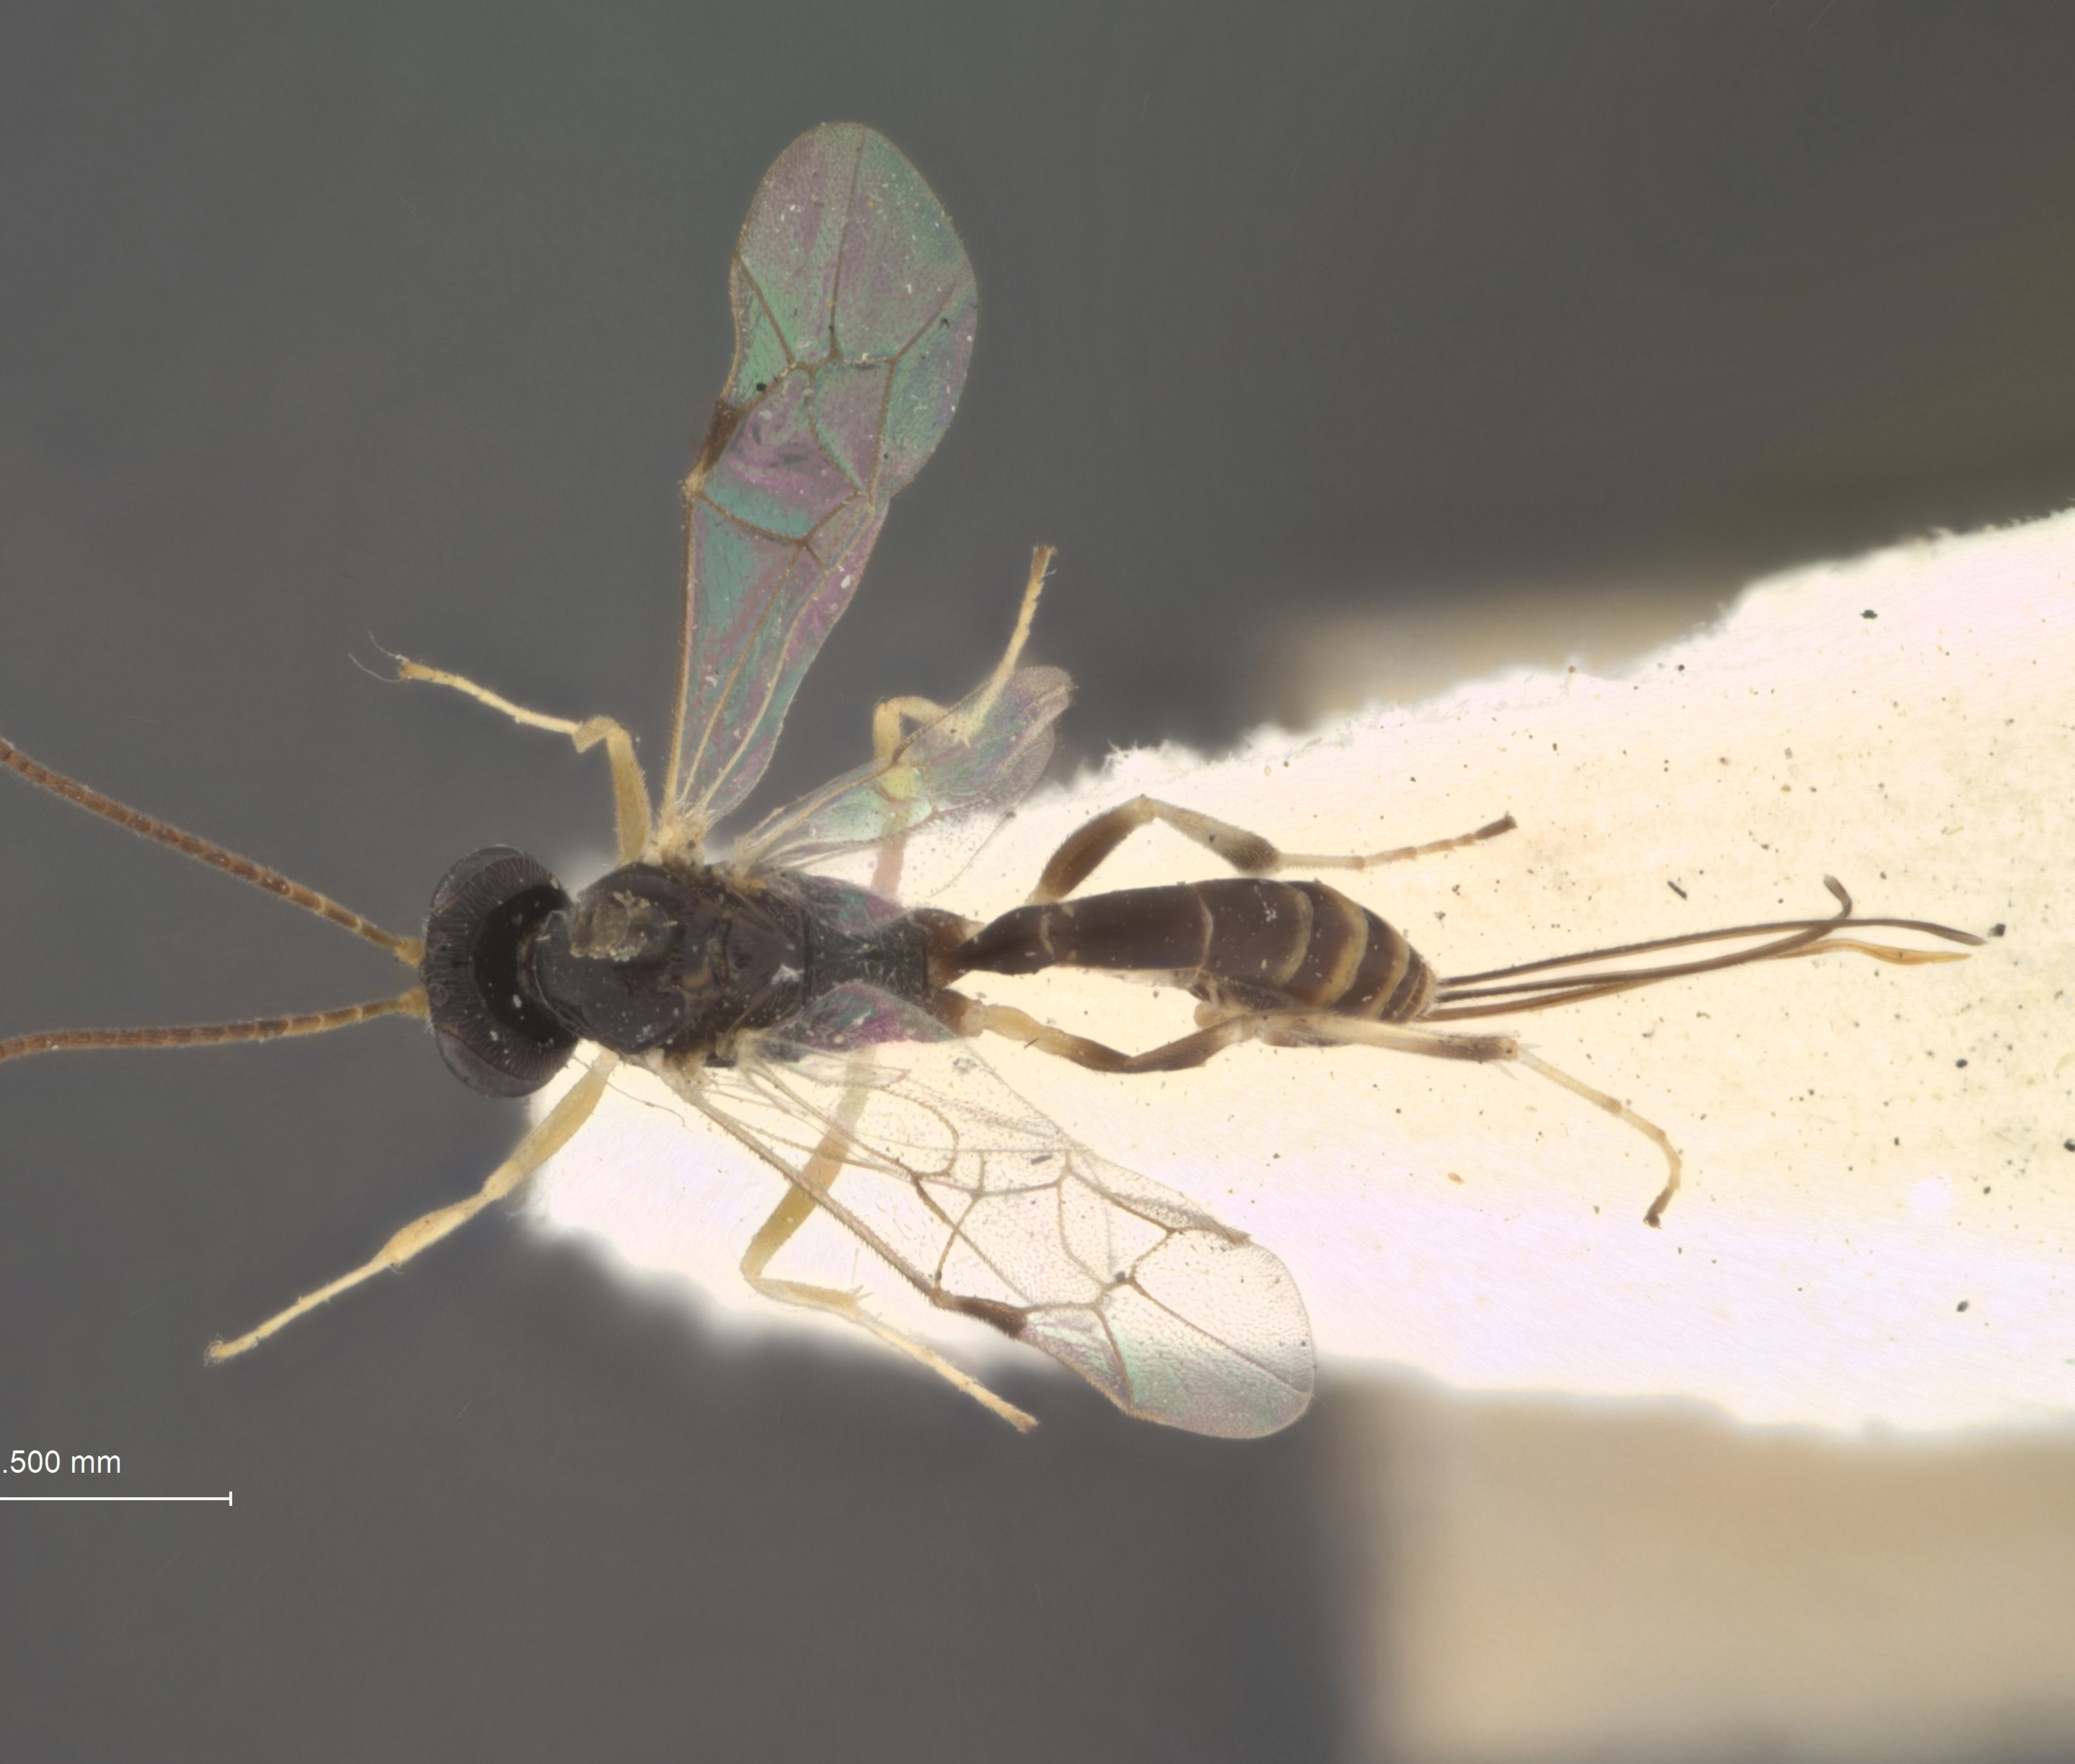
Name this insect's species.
Pristomerus microdon
